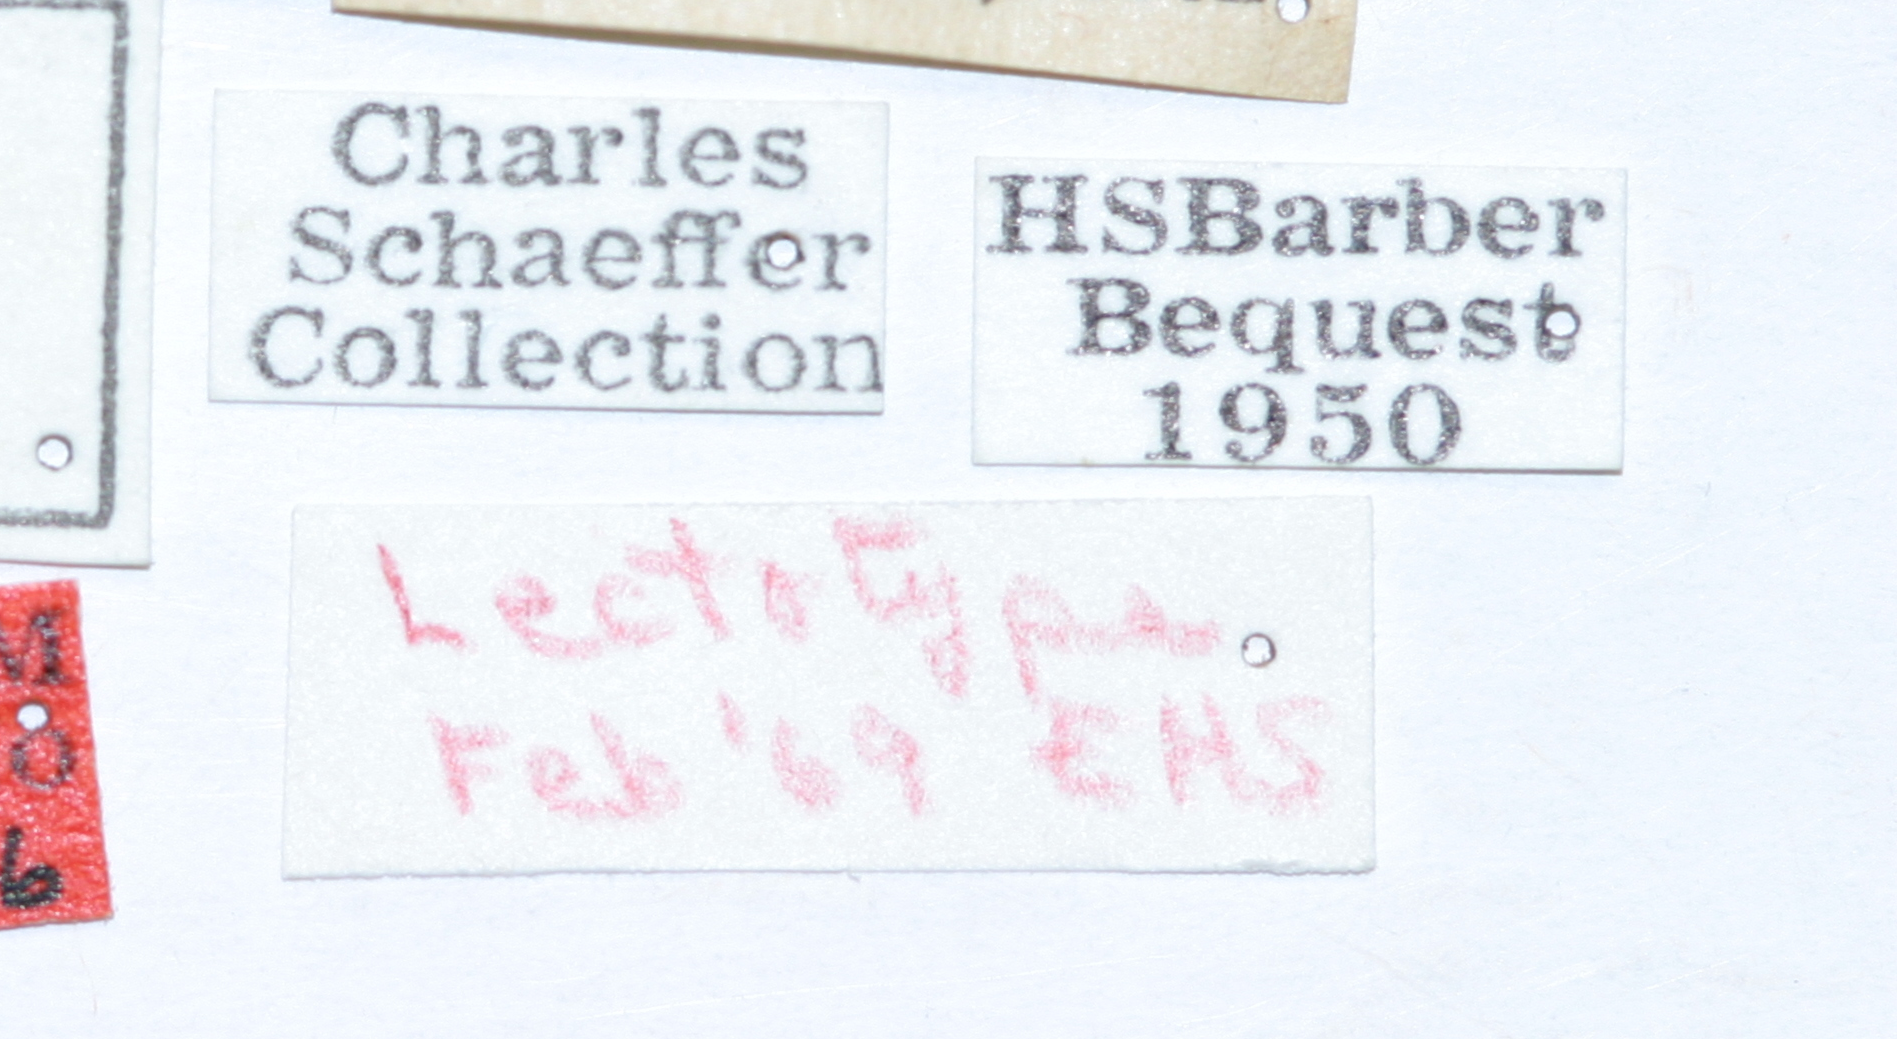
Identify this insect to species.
Systena variata
